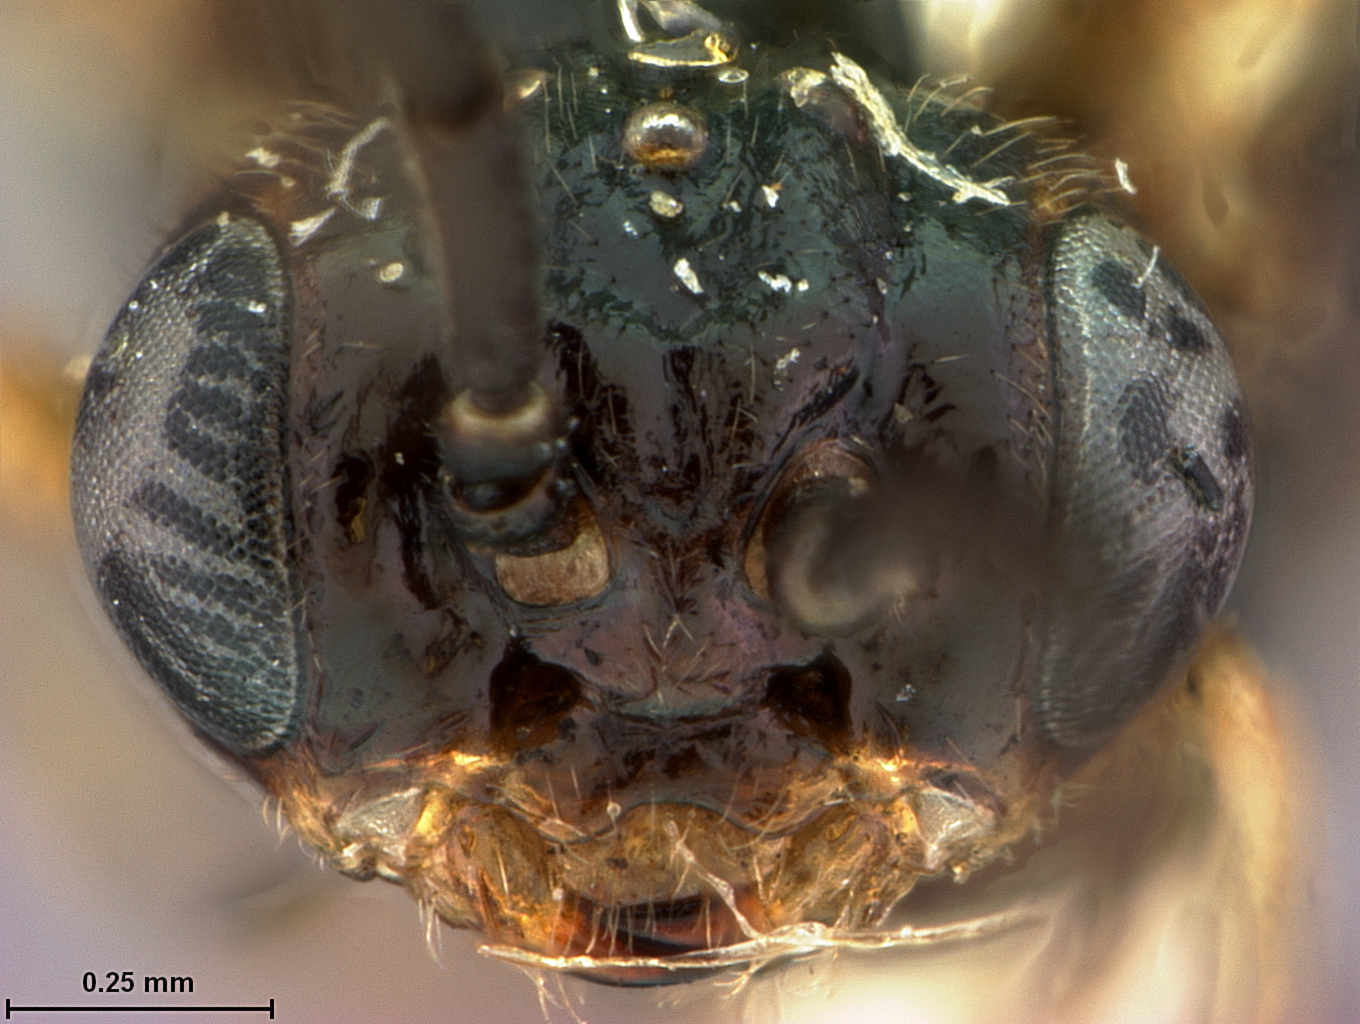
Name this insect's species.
Cryptocampus maurus
